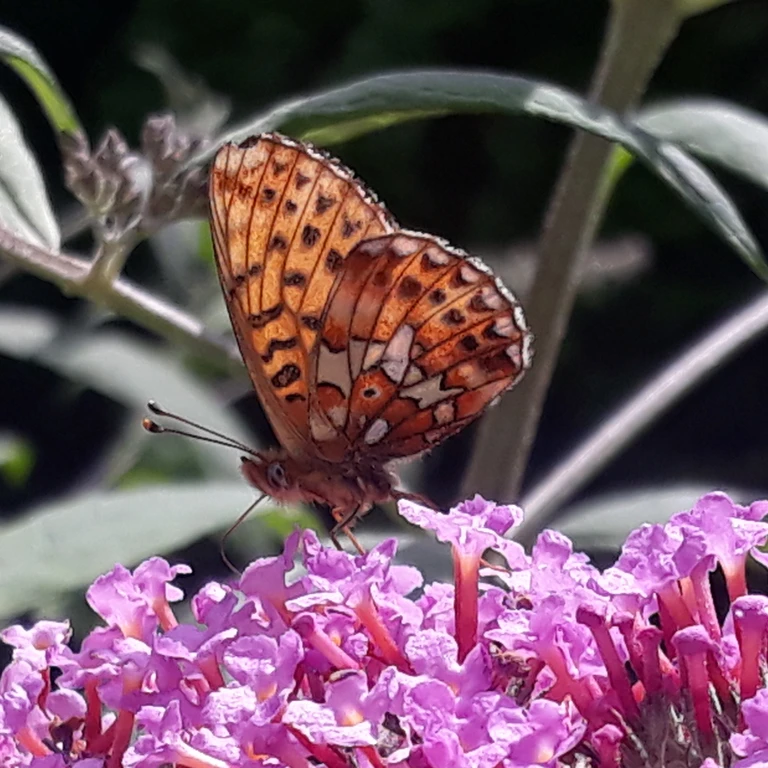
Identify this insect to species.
Boloria euphrosyne (also Clossiana euphrosyne)
